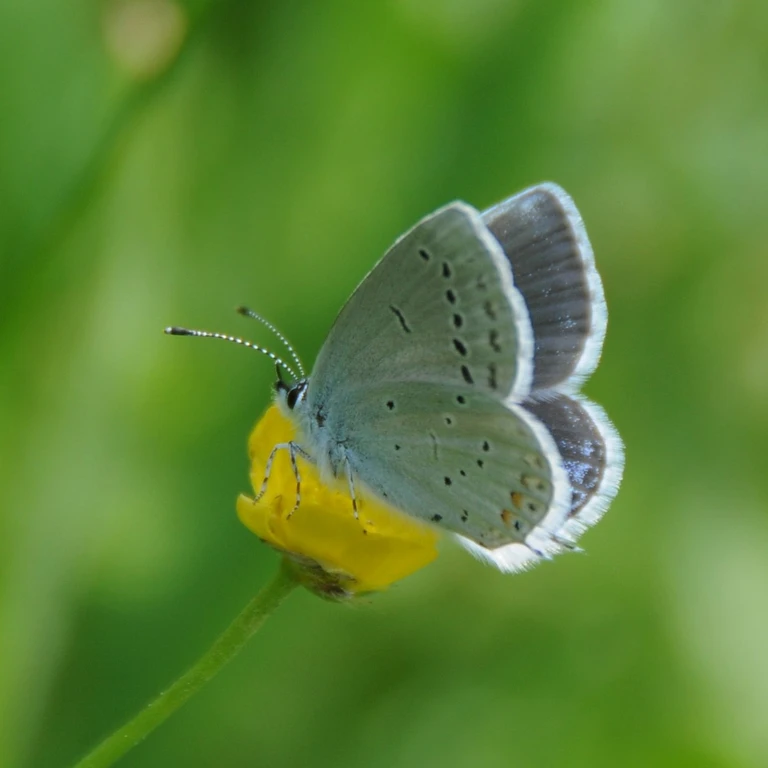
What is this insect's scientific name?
Cupido argiades (also Elkalyce argiades)
